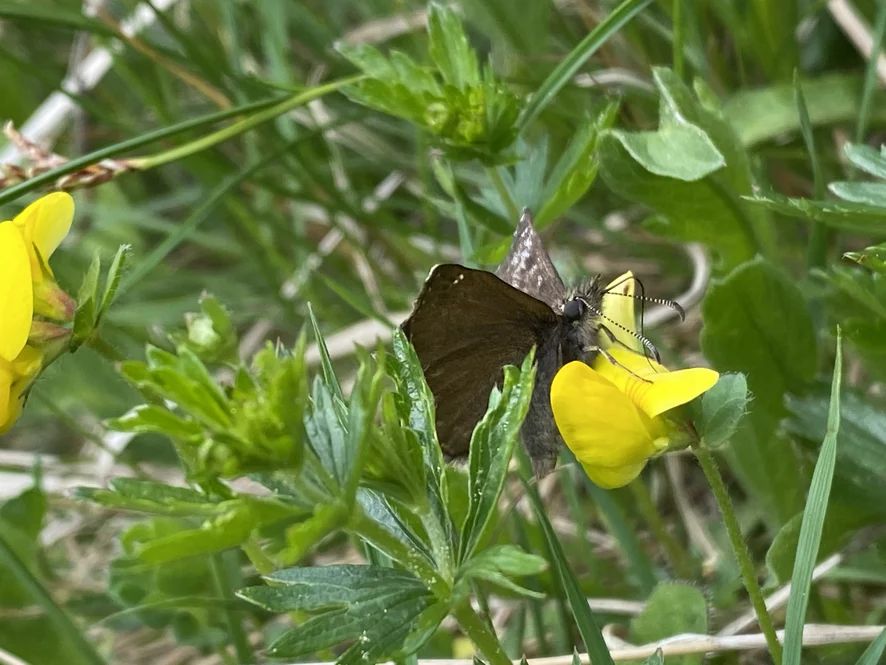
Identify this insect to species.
Erynnis tages
